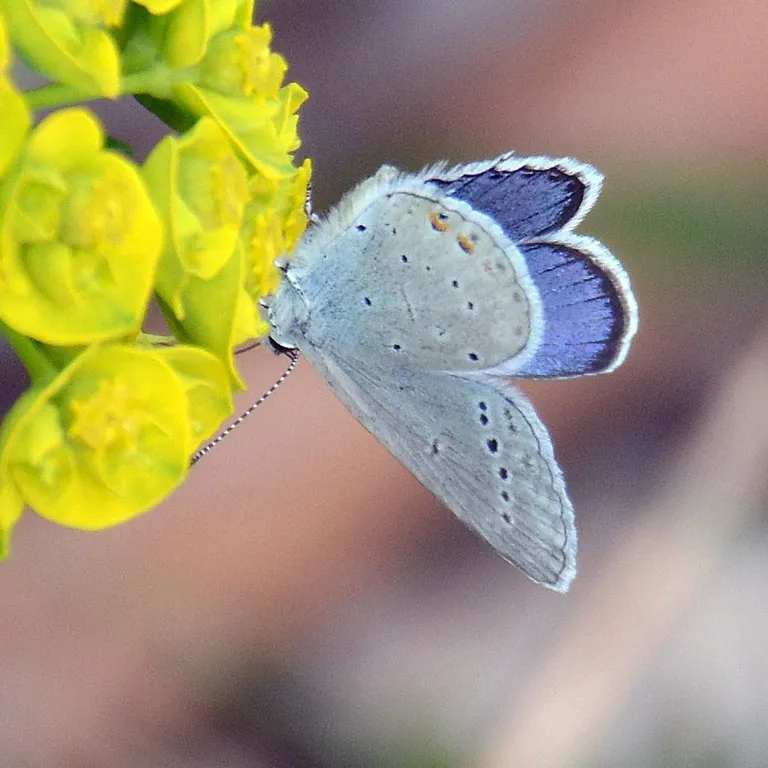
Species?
Cupido argiades (also Elkalyce argiades)
